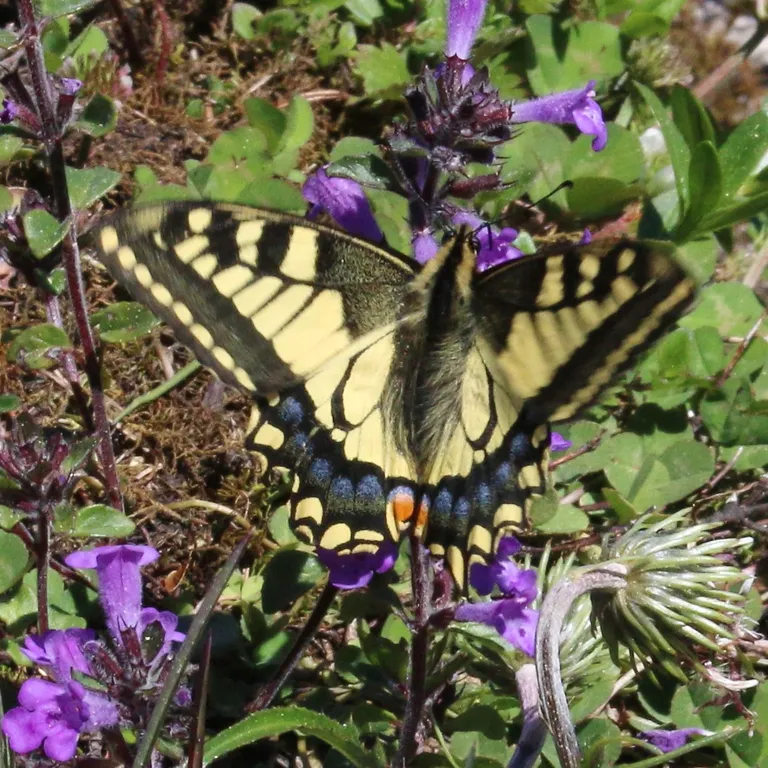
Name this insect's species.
Papilio machaon
